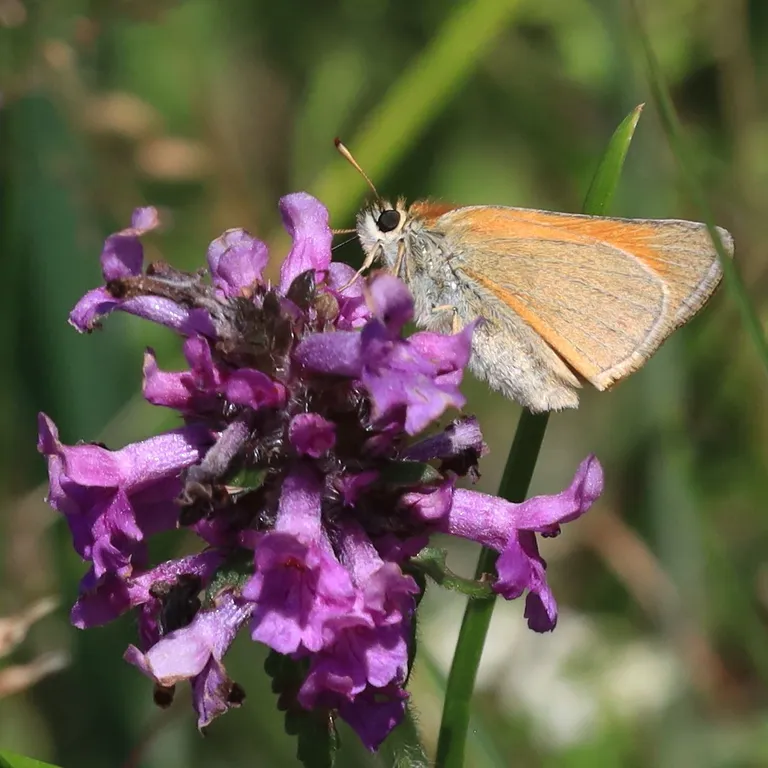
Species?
Thymelicus sylvestris
